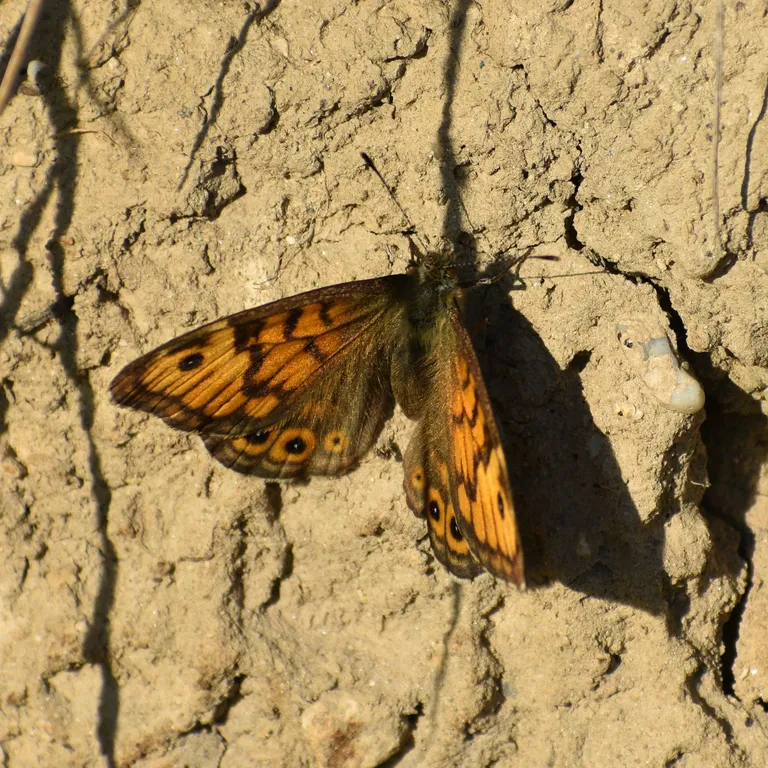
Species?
Lasiommata megera (also Pararge megera)
